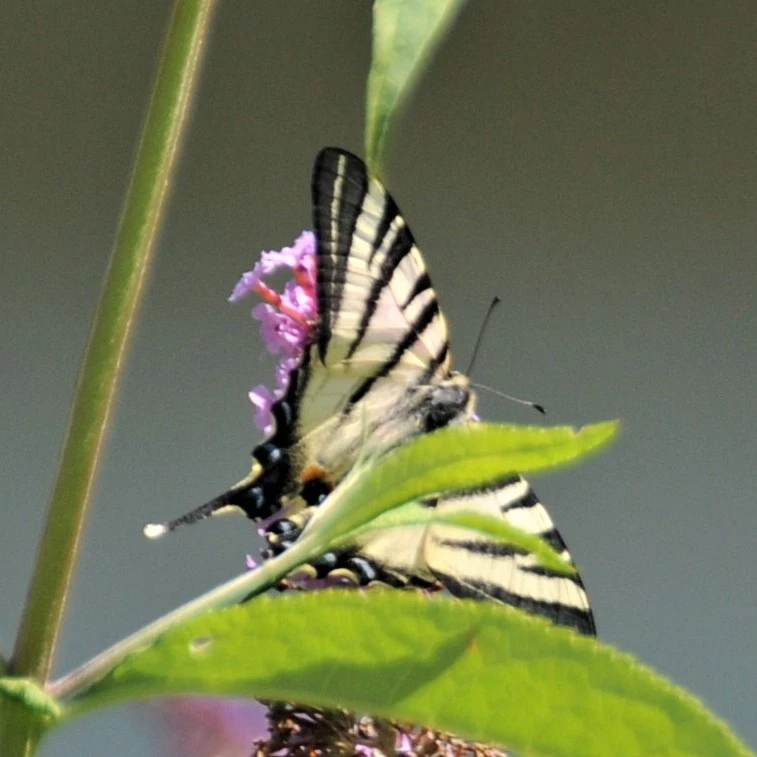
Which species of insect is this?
Iphiclides podalirius
